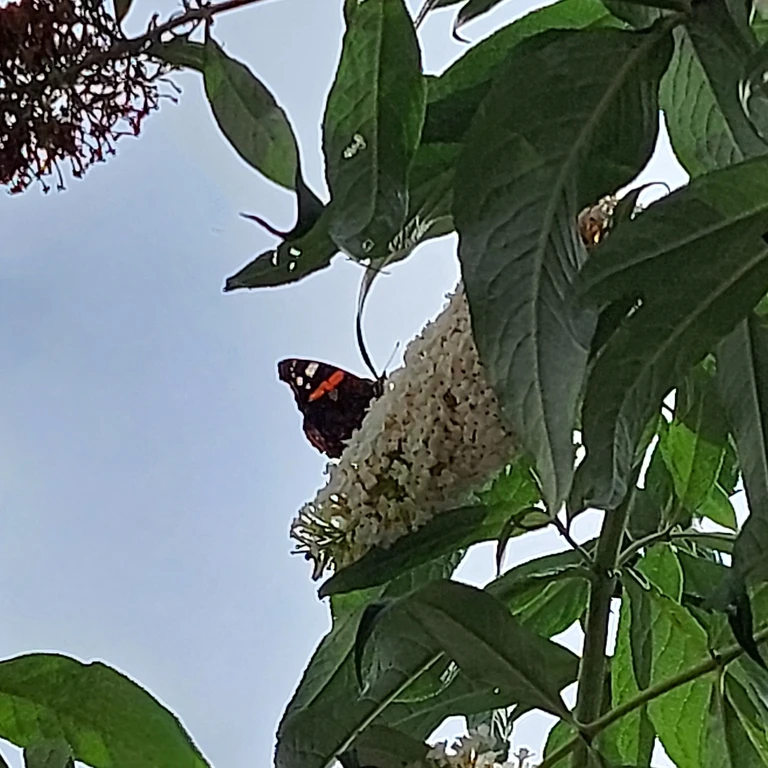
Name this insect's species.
Vanessa atalanta
